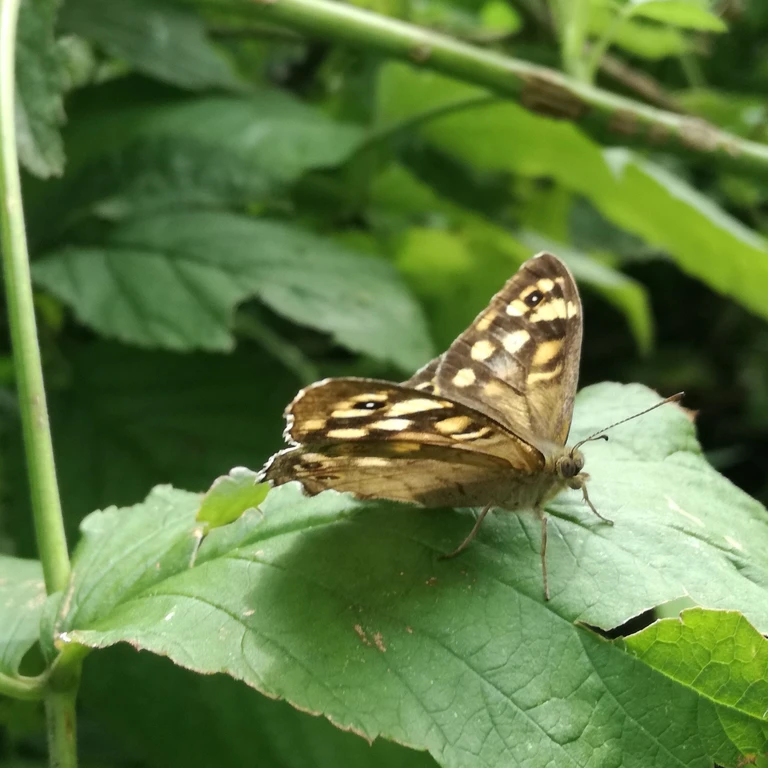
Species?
Pararge aegeria
